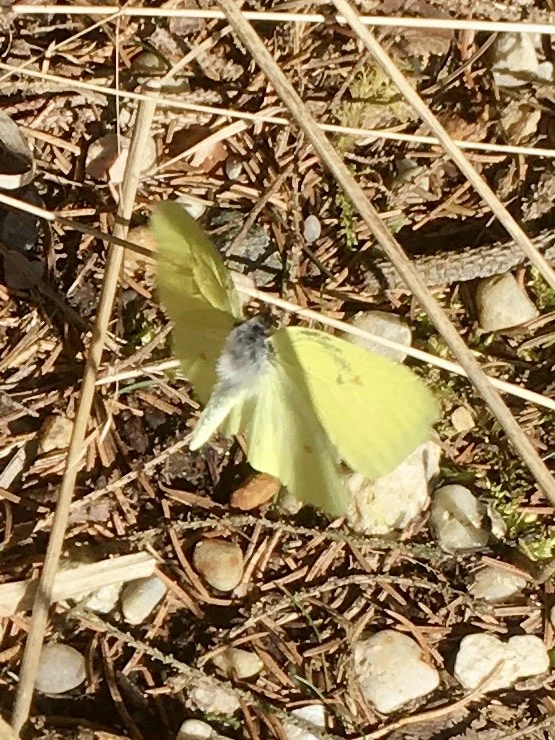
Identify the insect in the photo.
Gonepteryx rhamni
